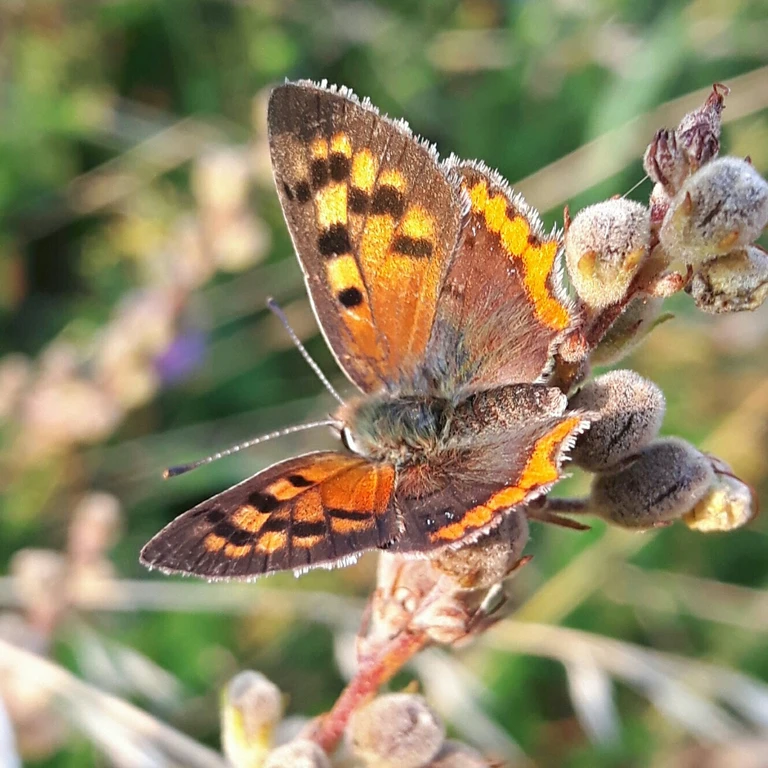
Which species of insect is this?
Lycaena phlaeas
